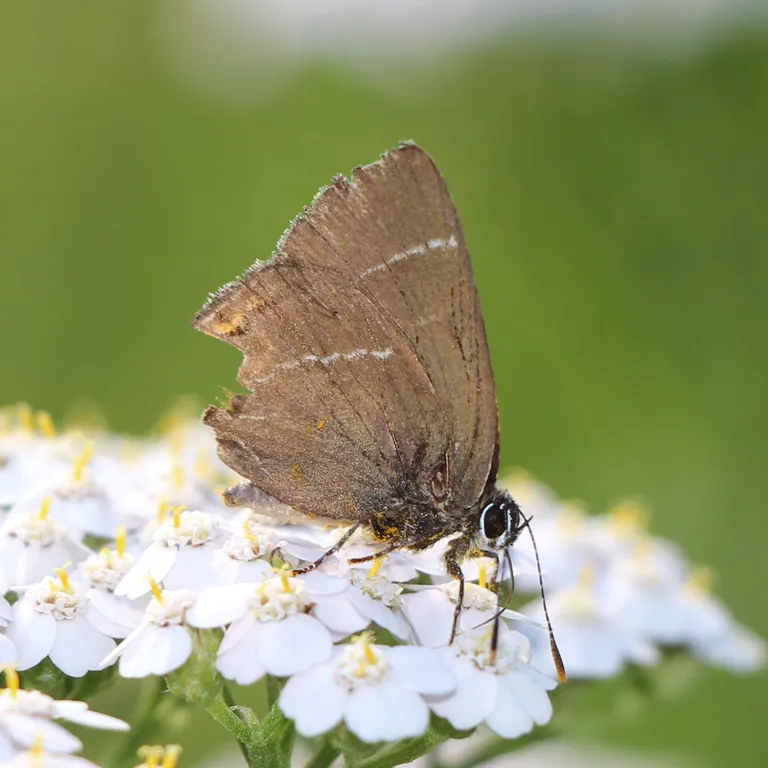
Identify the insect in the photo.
Satyrium w-album
